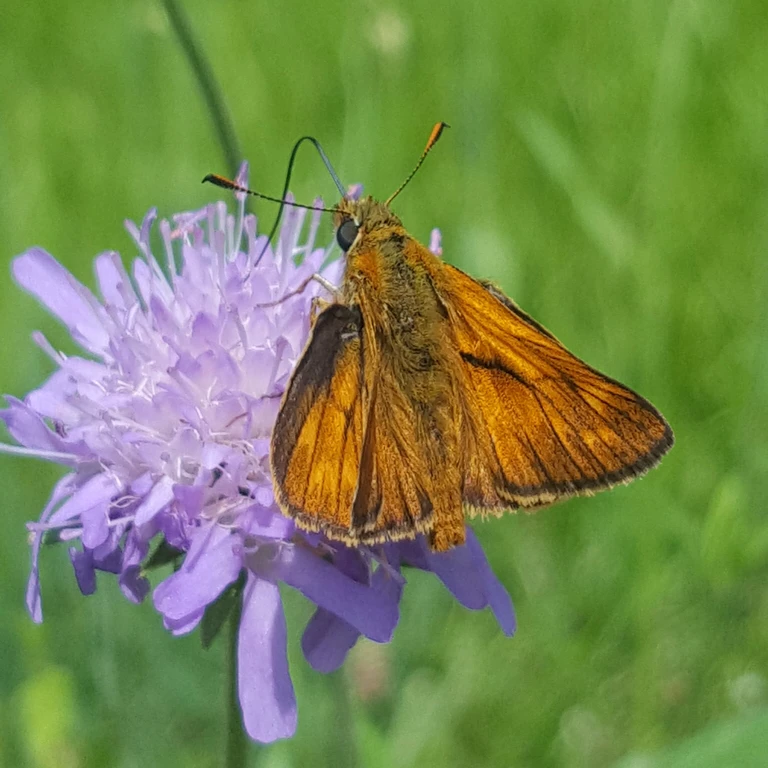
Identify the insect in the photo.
Ochlodes sylvanus (also Ochlodes venata)
